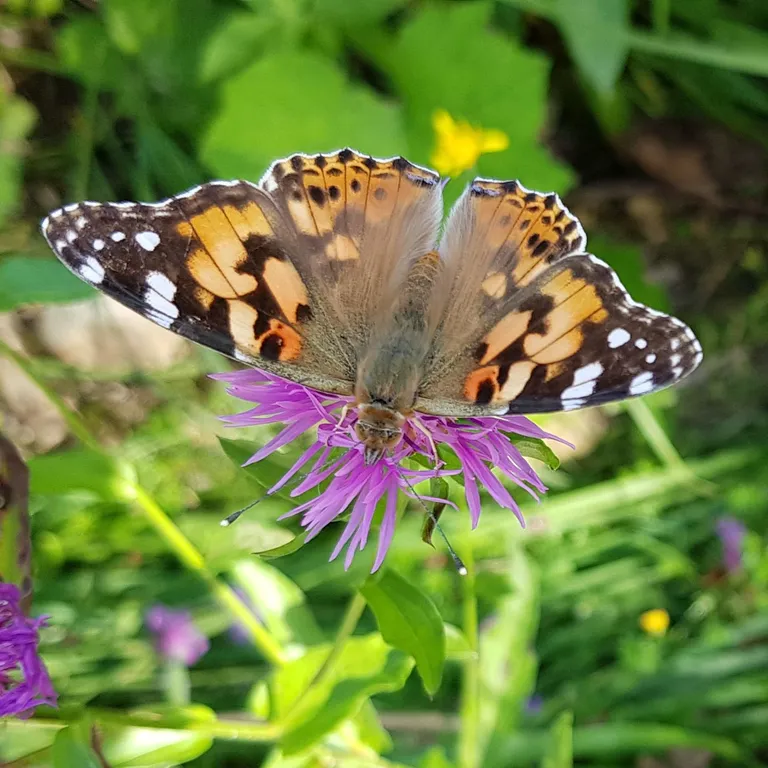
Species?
Vanessa cardui
